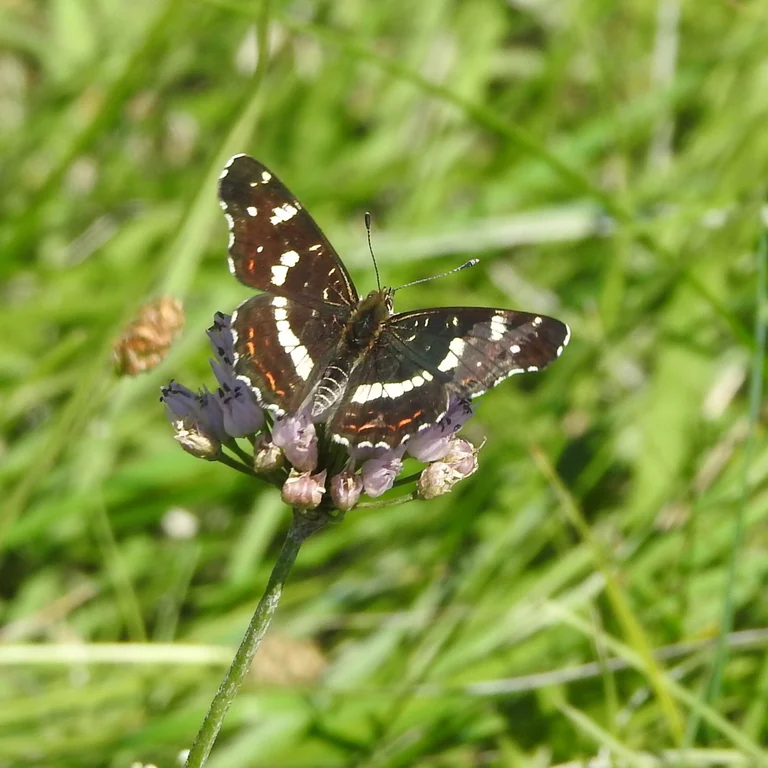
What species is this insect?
Araschnia levana
